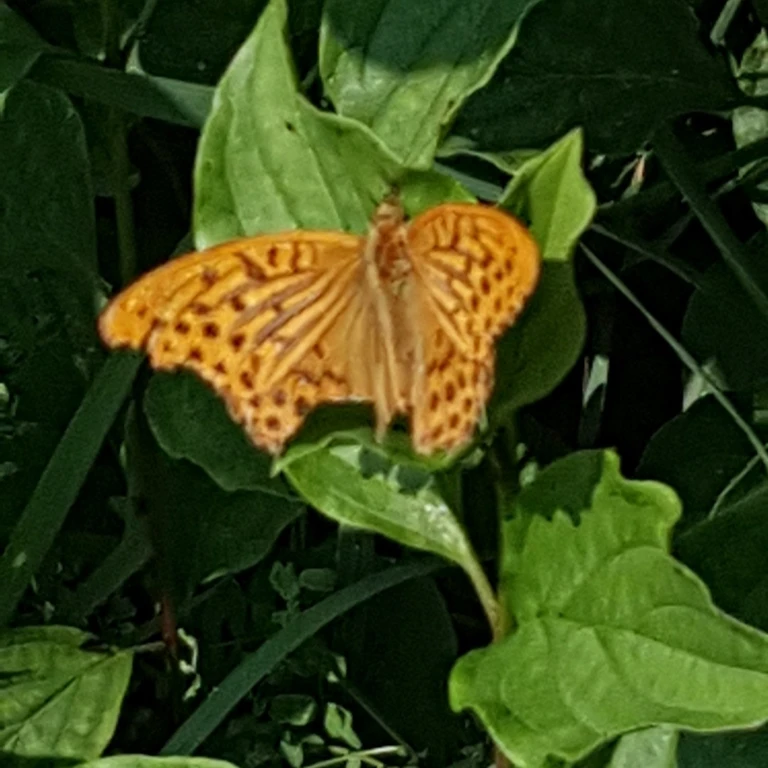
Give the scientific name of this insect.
Argynnis paphia
